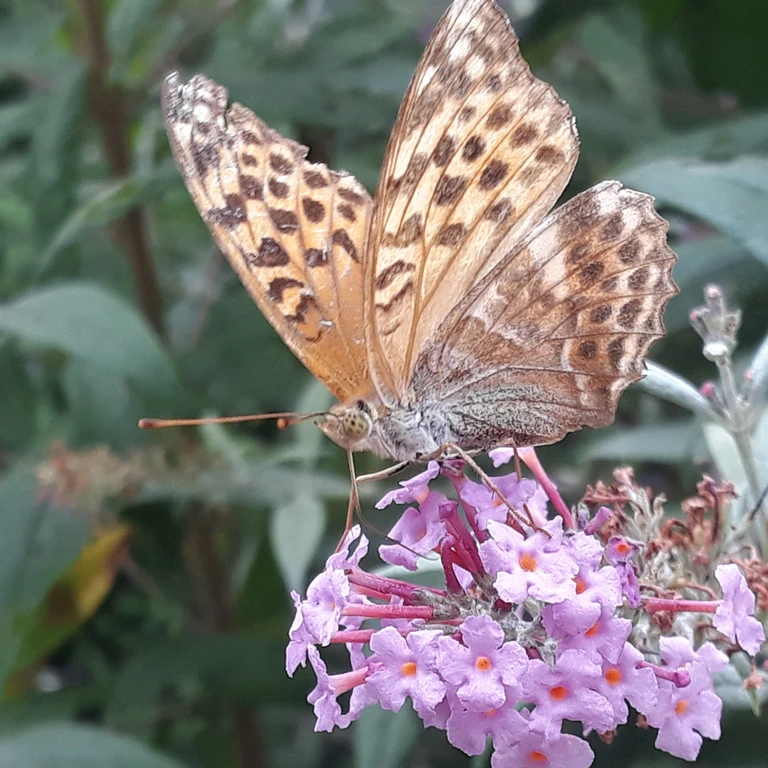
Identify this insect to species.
Argynnis paphia
